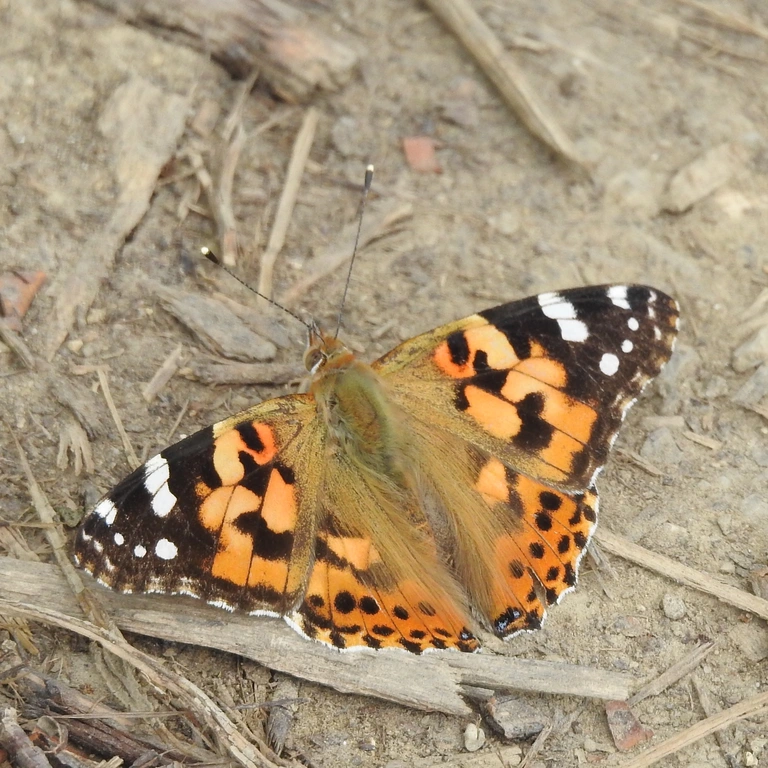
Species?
Vanessa cardui
